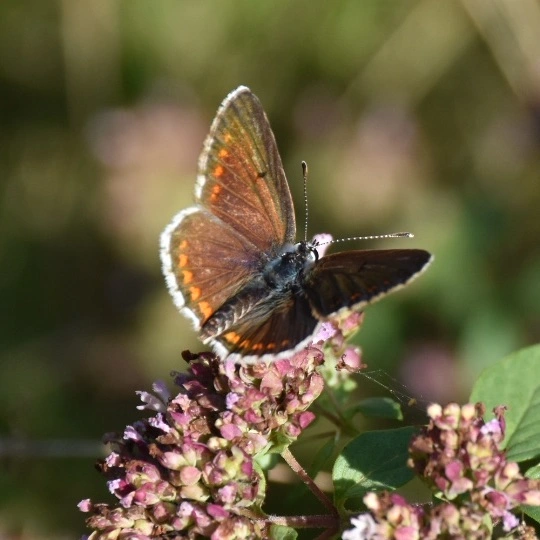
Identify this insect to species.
Aricia agestis/artaxerxes
